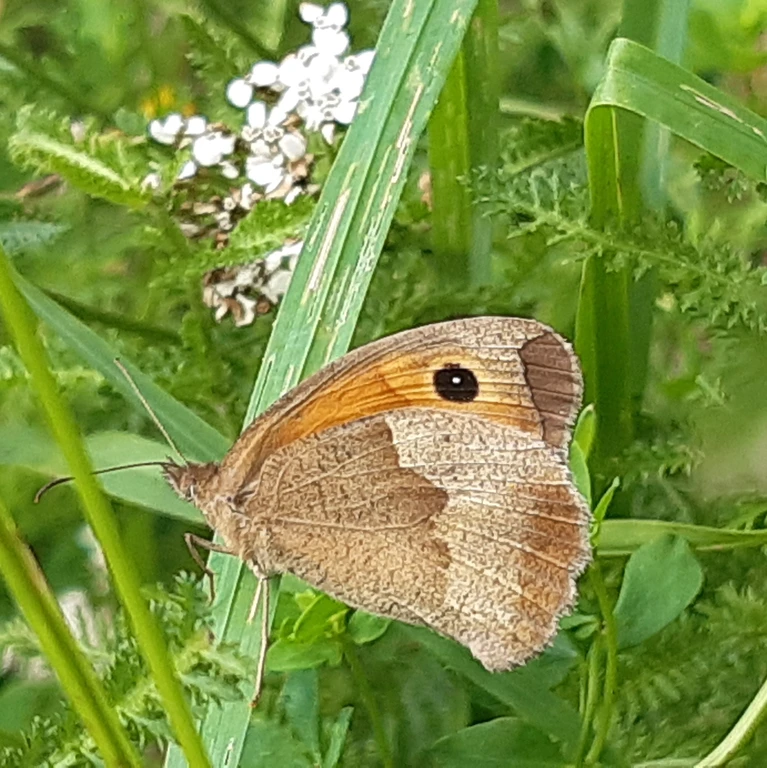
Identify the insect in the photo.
Maniola jurtina
